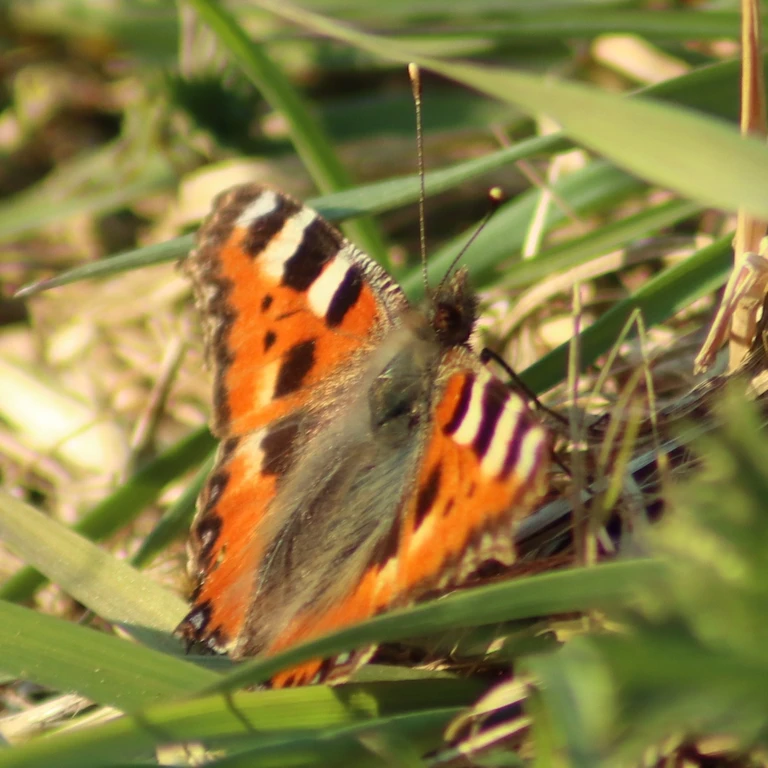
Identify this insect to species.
Aglais urticae
